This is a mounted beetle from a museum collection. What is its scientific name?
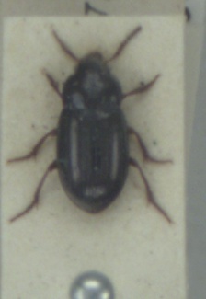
Amara infima
